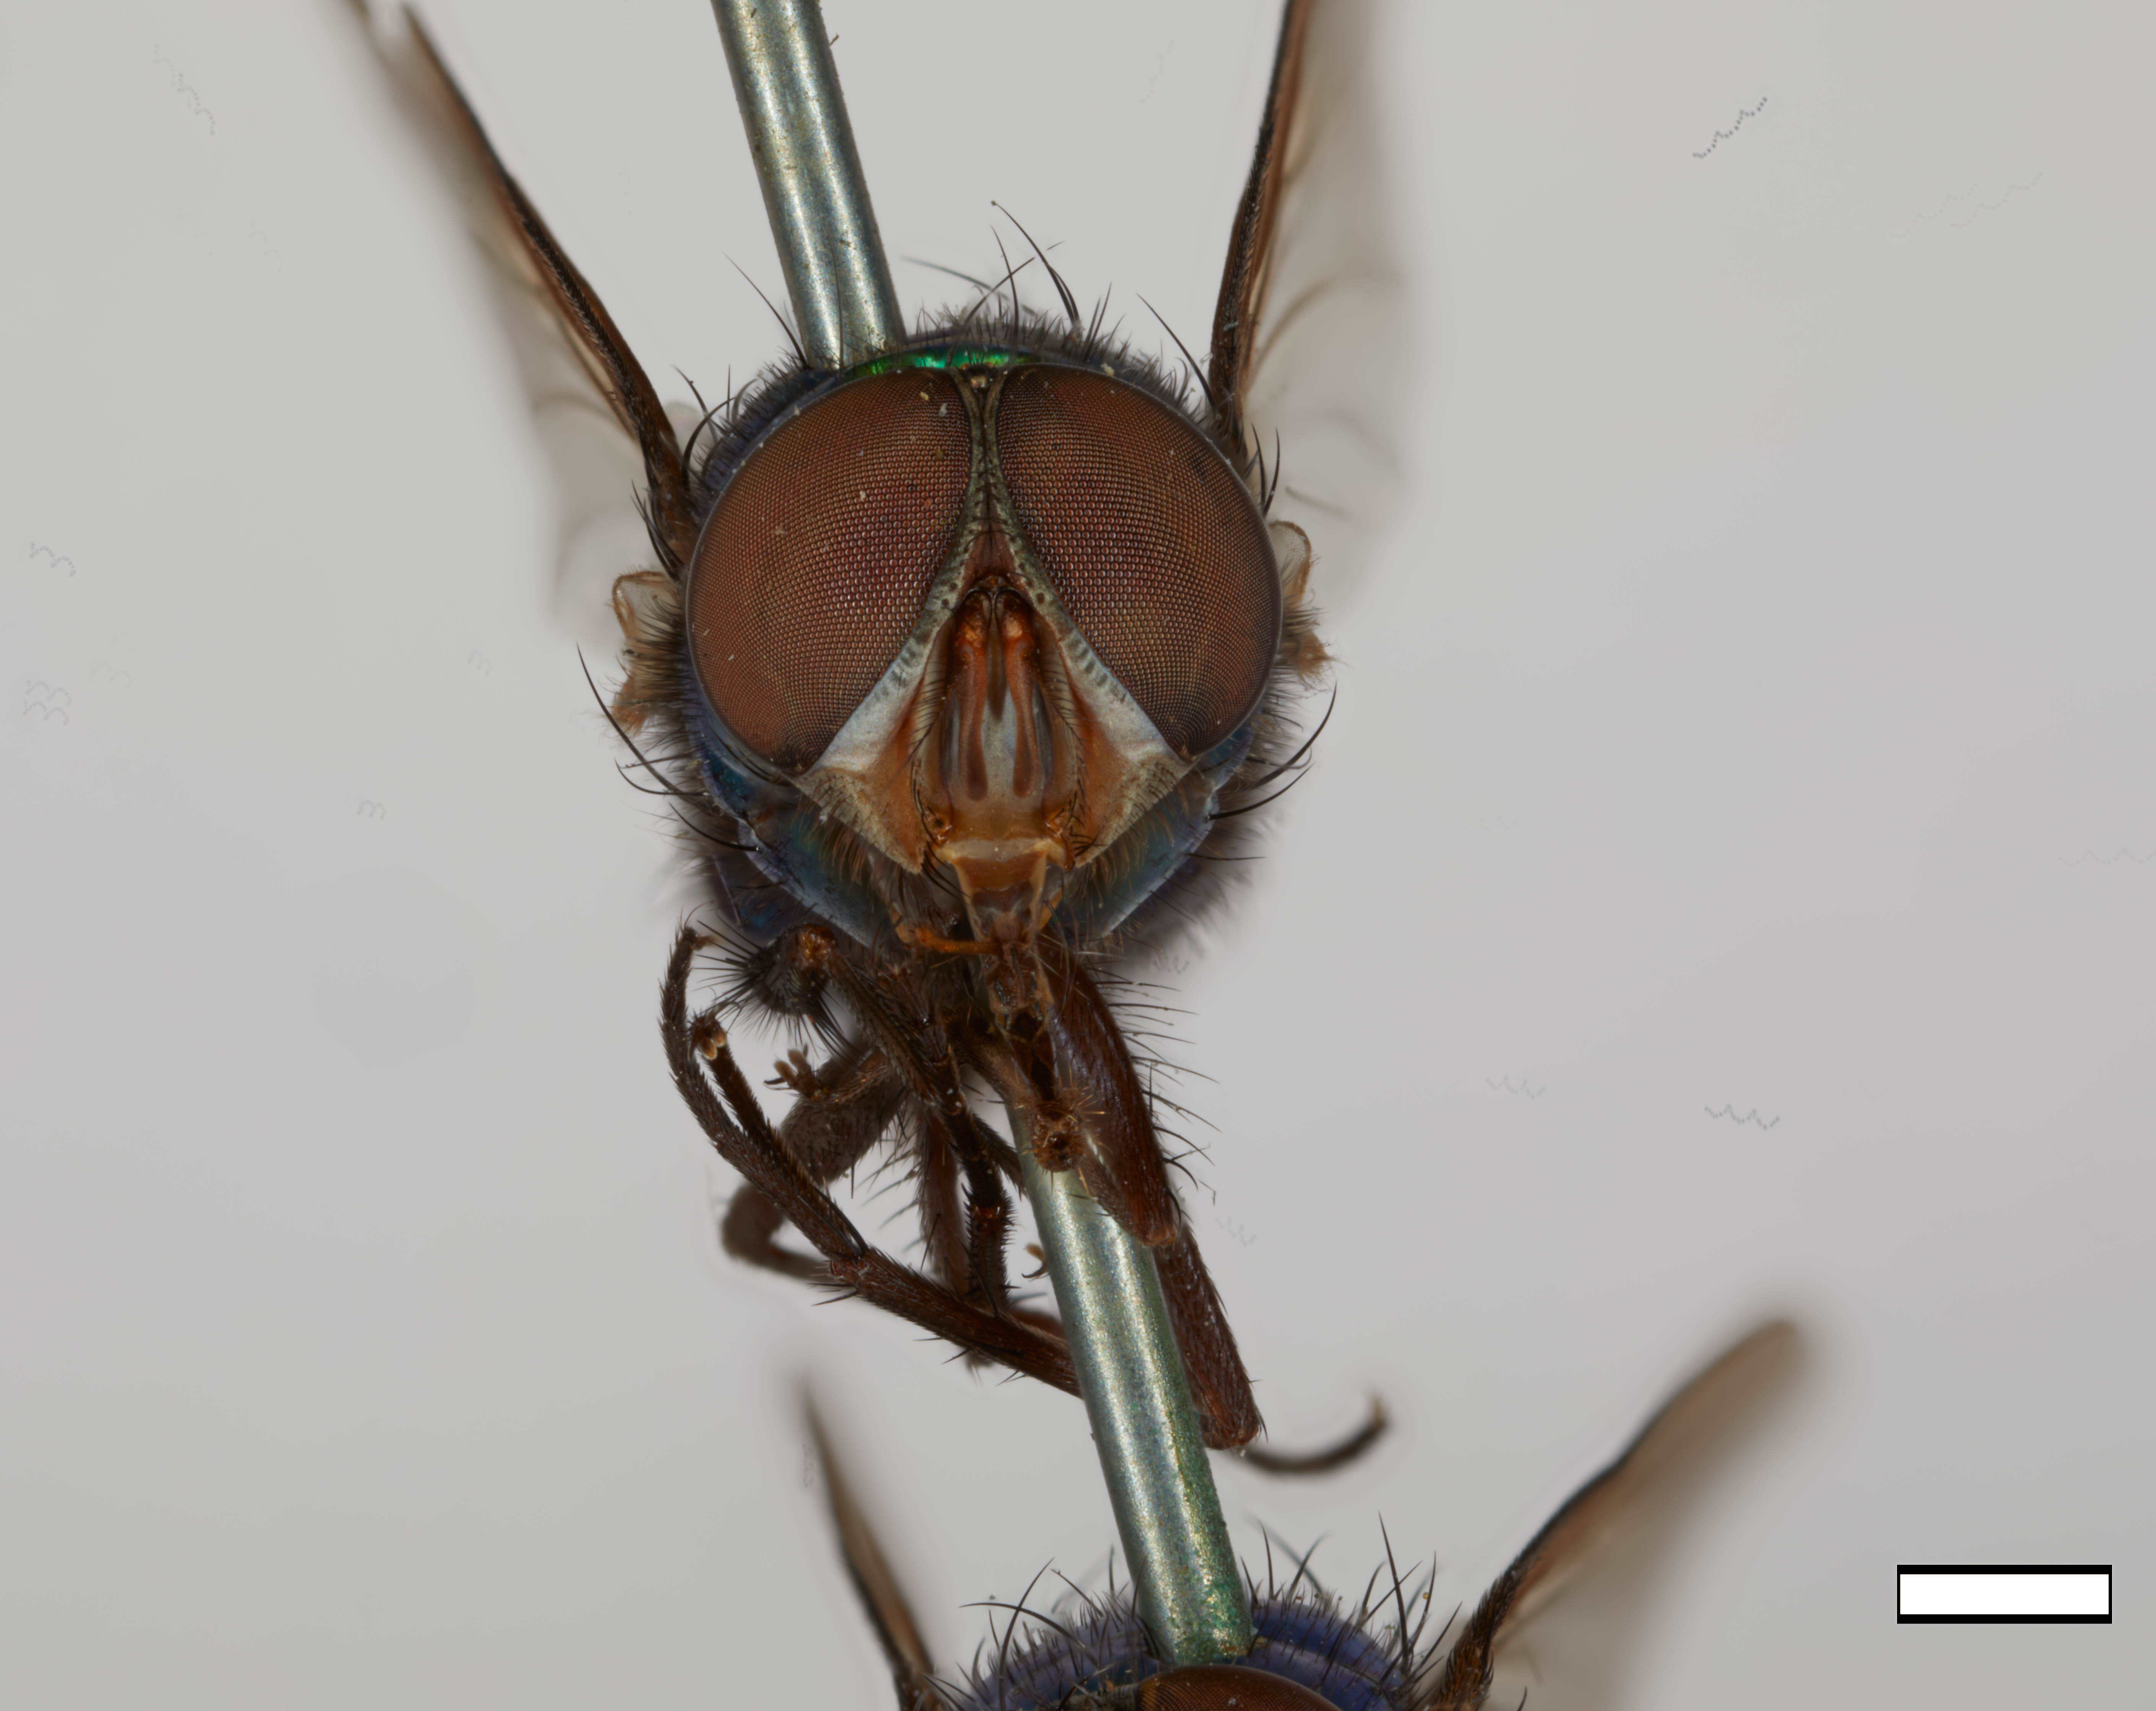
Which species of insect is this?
Lucilia hiriforceps (also Phaenicia eximia)
